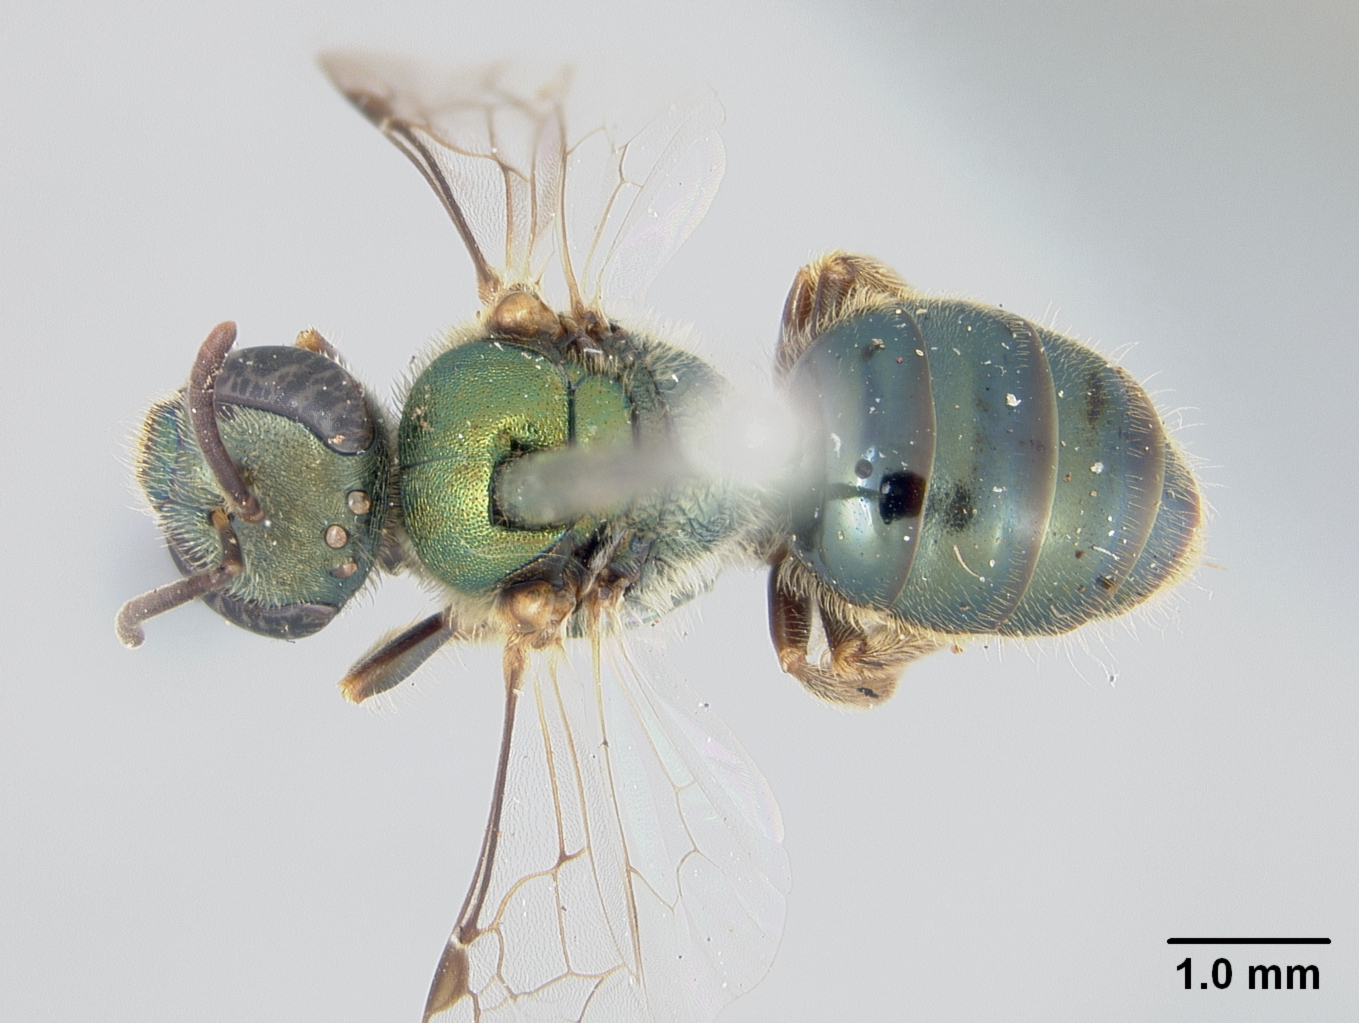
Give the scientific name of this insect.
Halictus adonidiae
